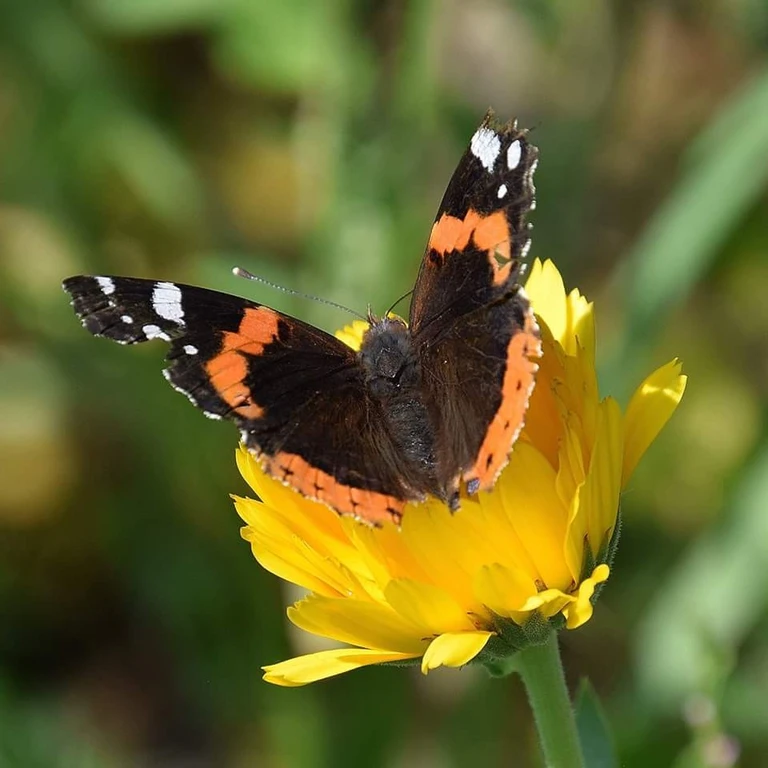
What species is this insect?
Vanessa atalanta
